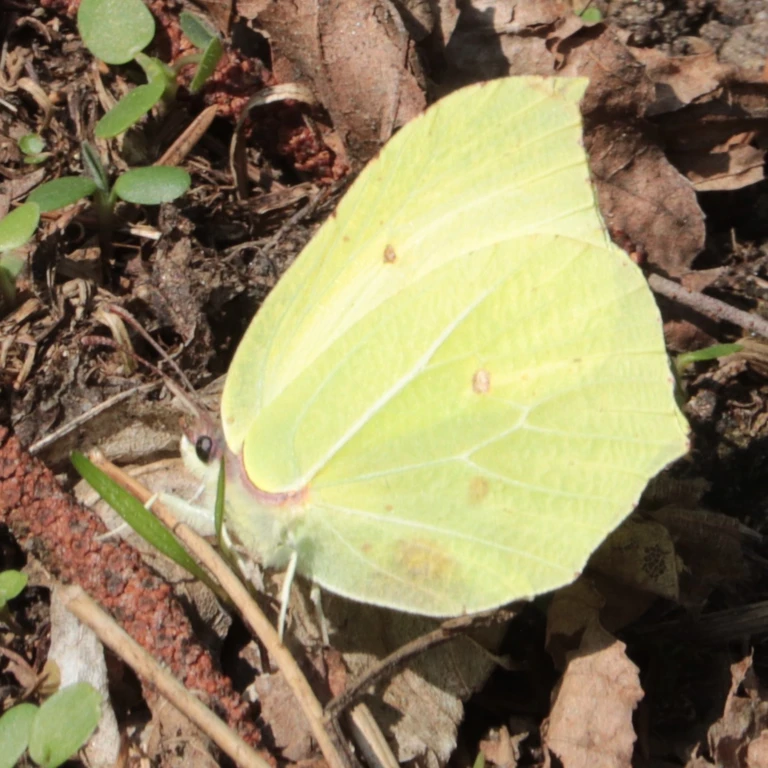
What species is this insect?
Gonepteryx rhamni
